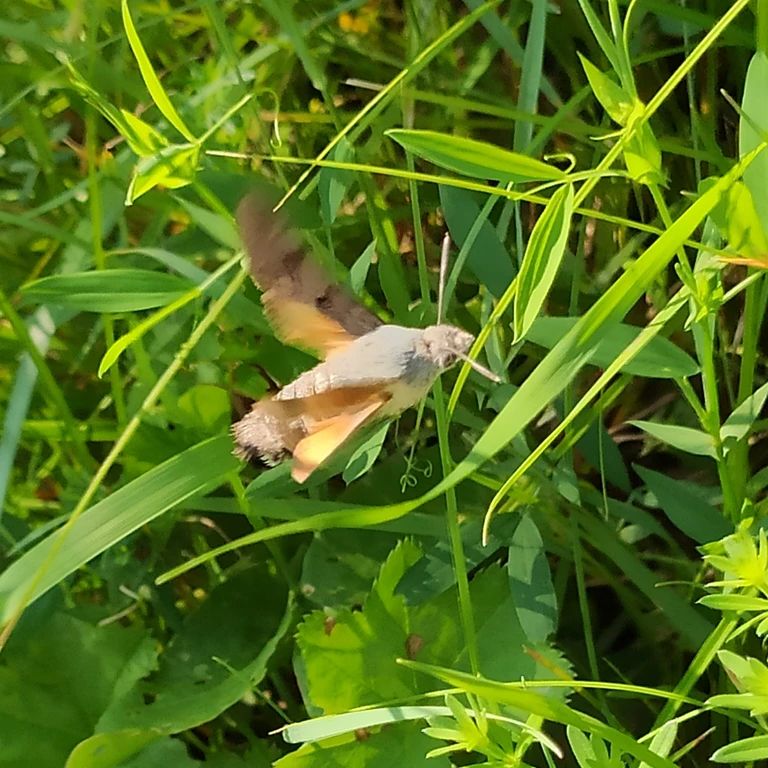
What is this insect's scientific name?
Macroglossum stellatarum
